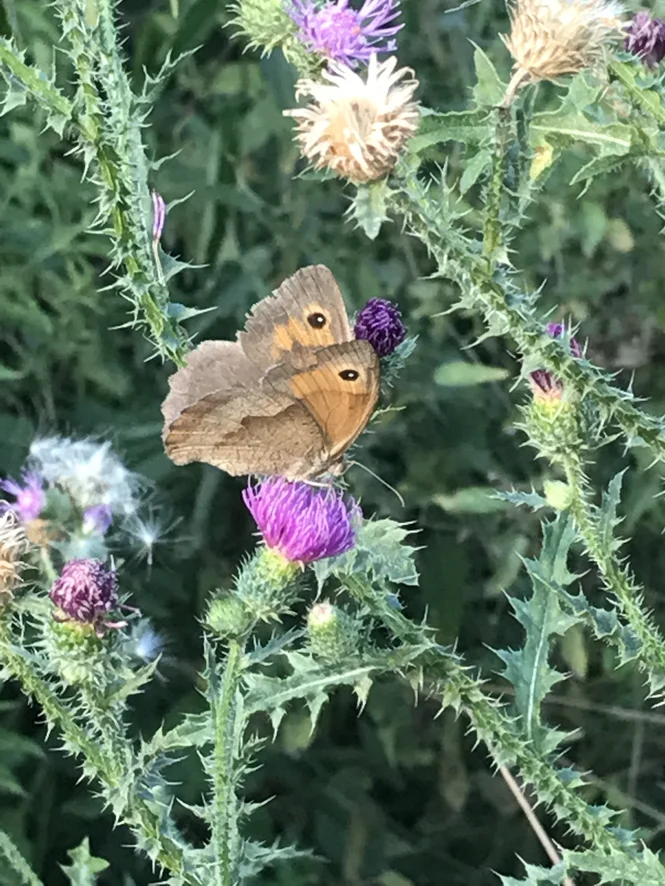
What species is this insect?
Maniola jurtina
